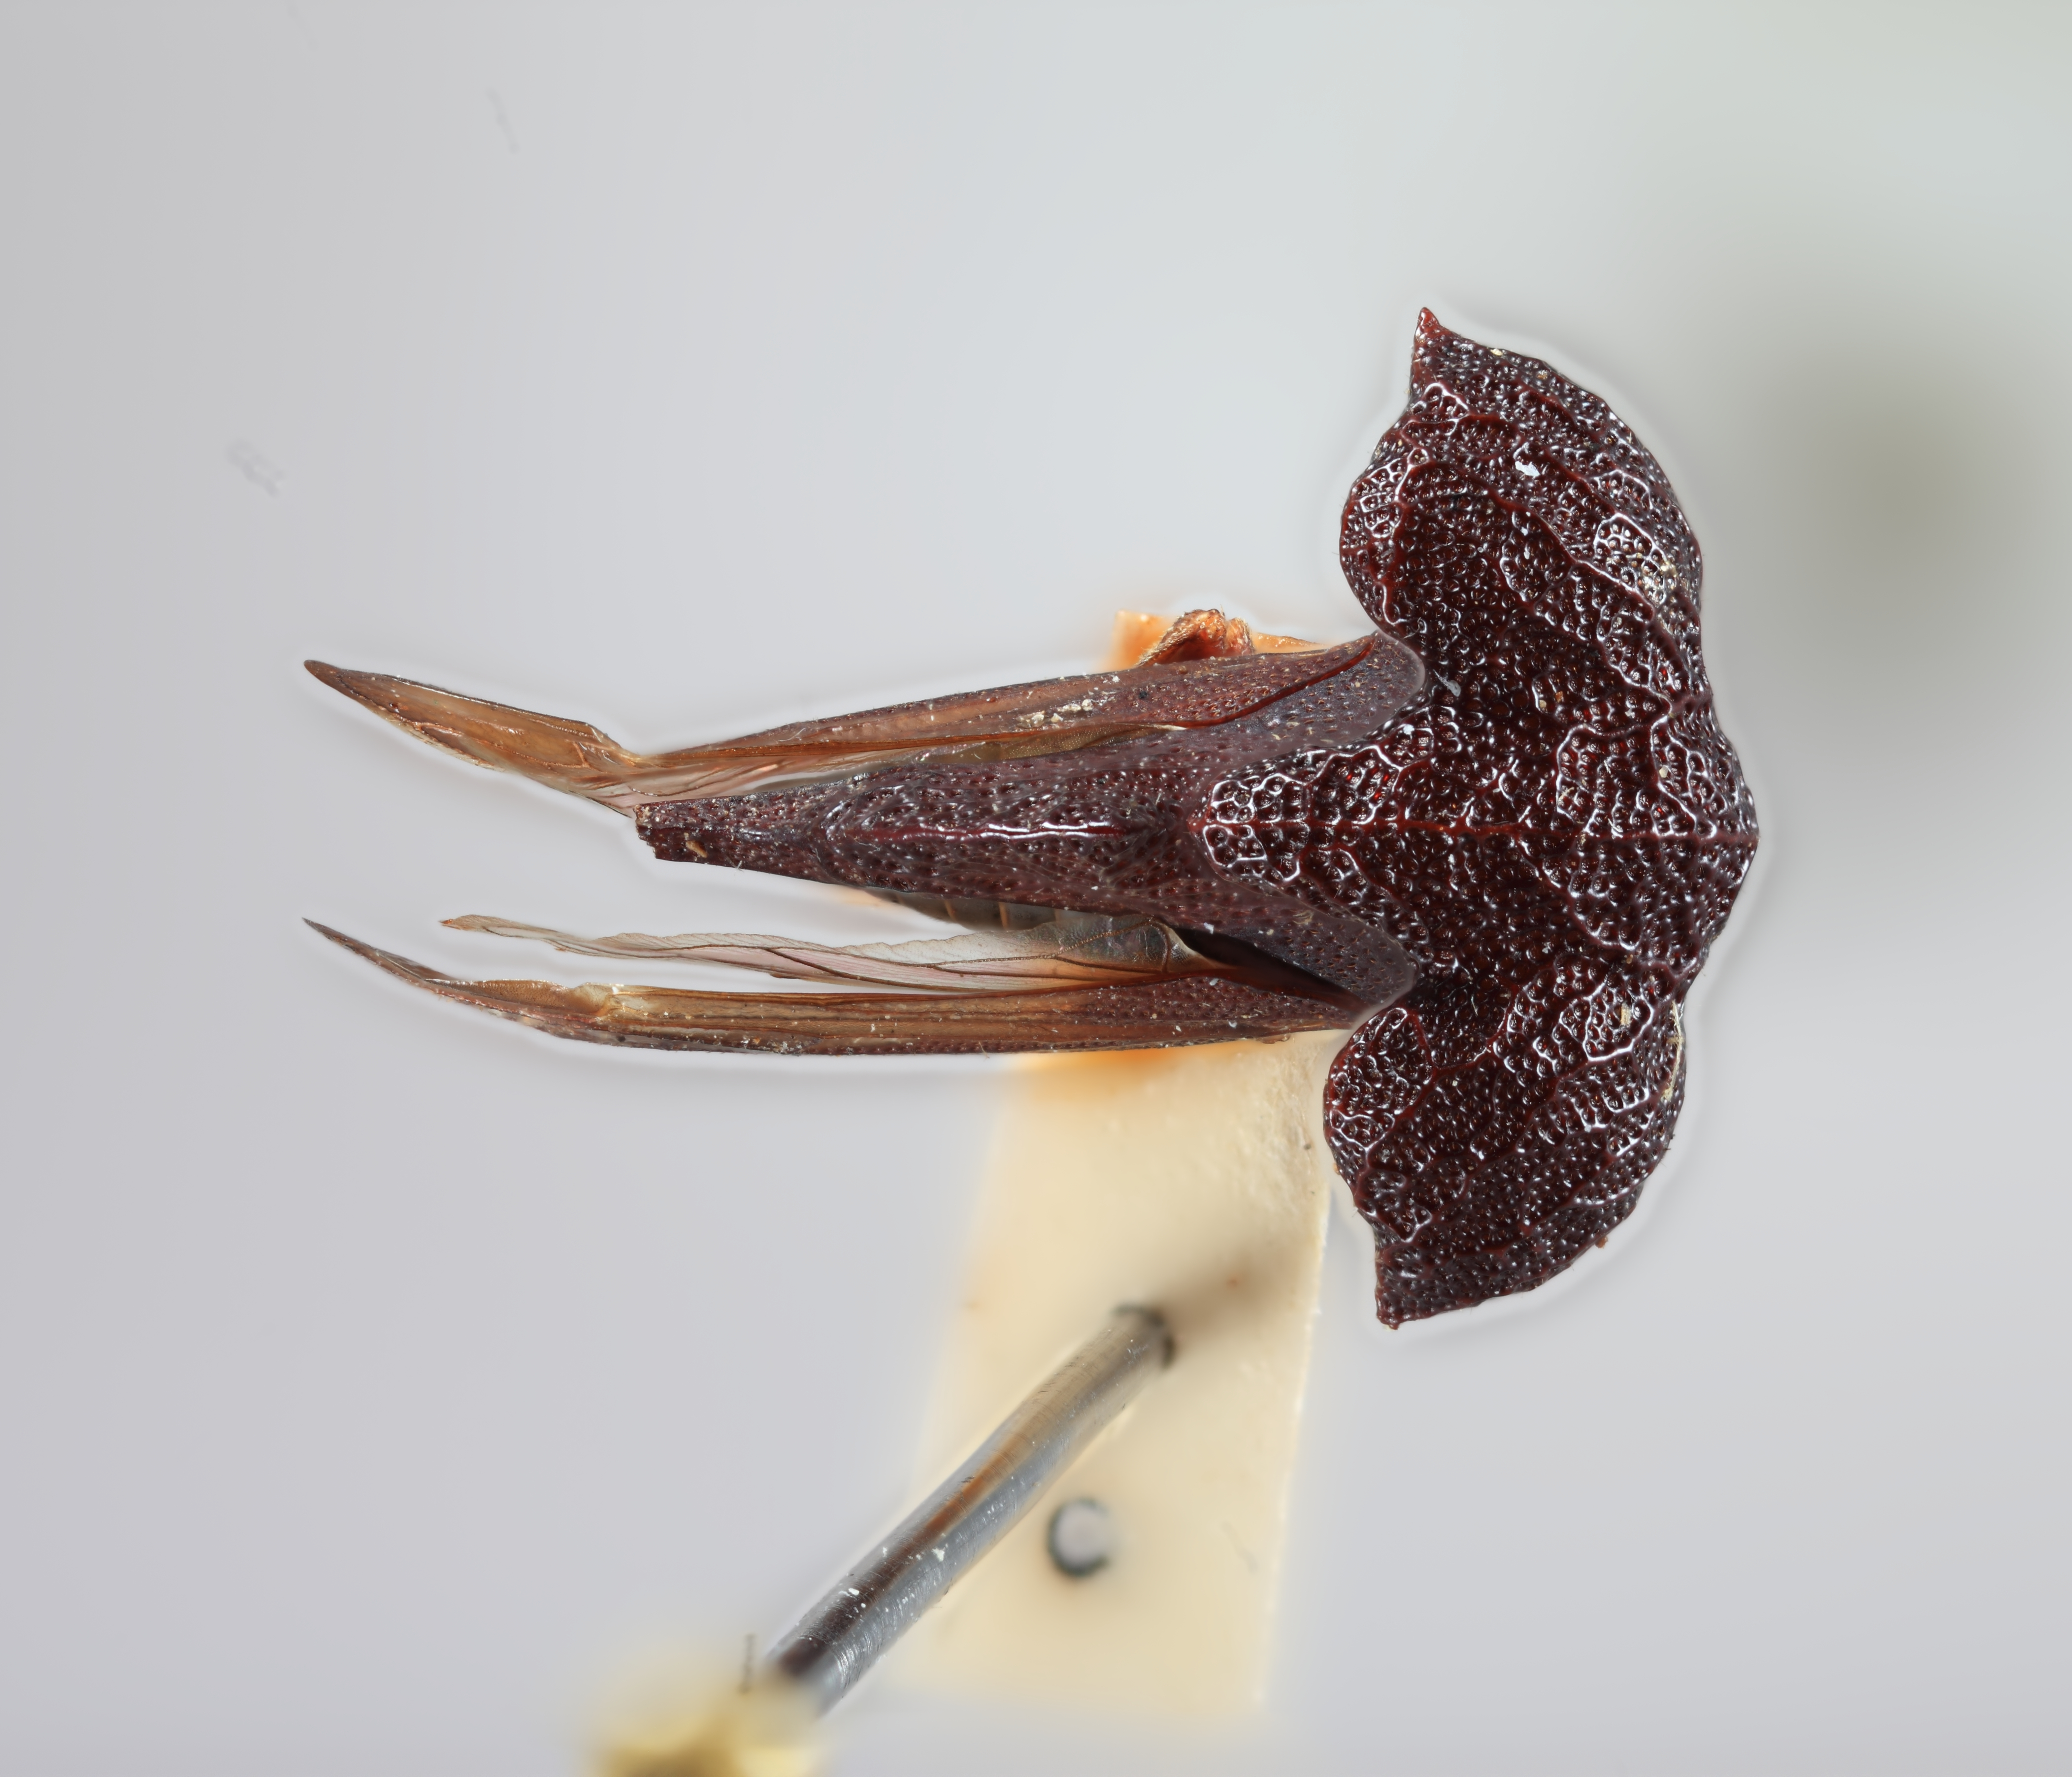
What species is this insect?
Clonauchenia mirabilis
